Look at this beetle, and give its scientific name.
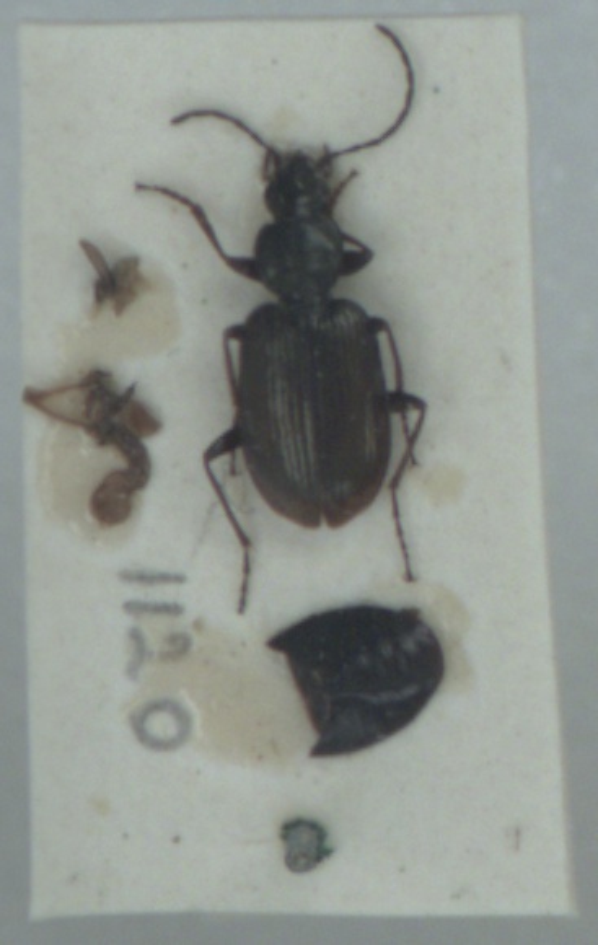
Agonum micans
